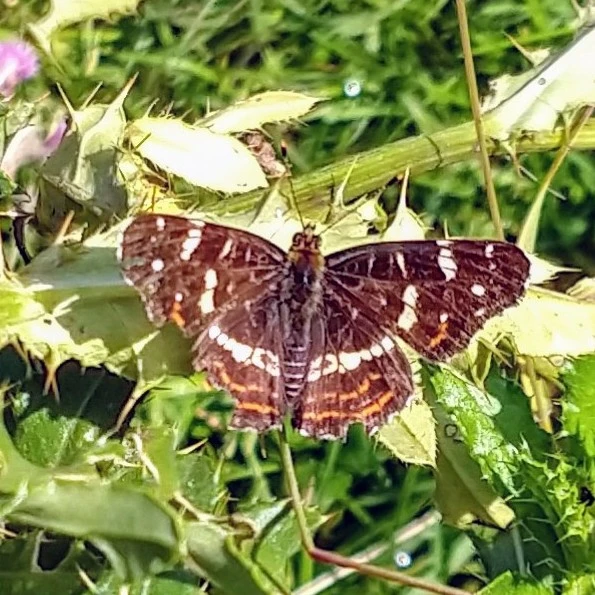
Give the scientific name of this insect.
Araschnia levana
